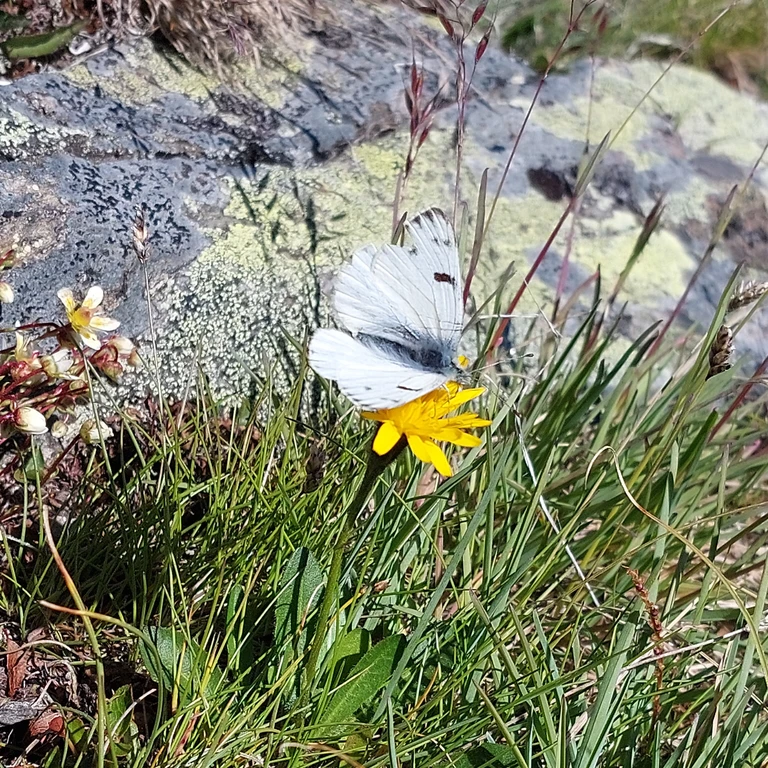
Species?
Pontia callidice
